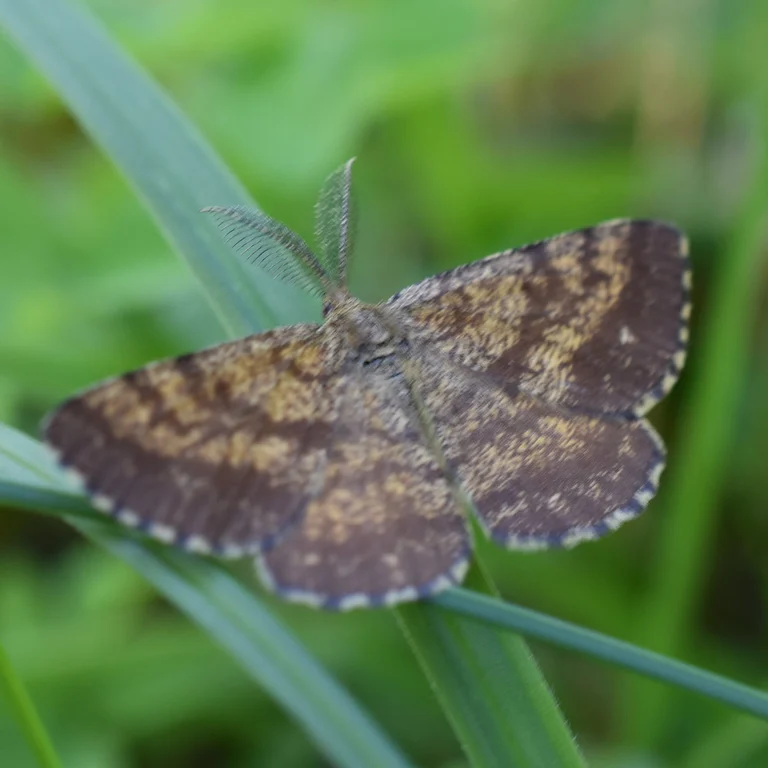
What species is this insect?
Ematurga atomaria
